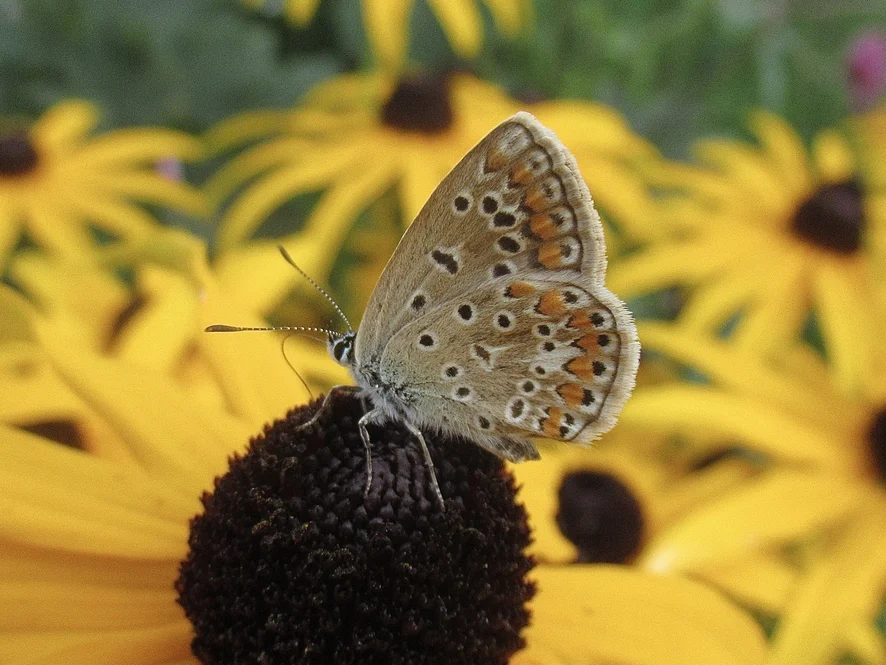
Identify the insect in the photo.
Polyommatus icarus
